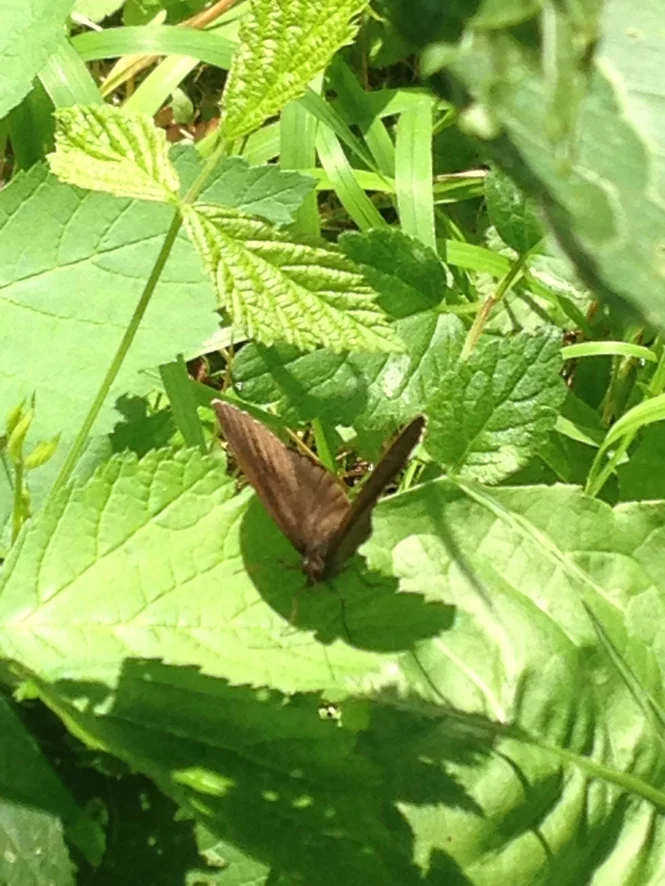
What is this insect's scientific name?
Aphantopus hyperantus
